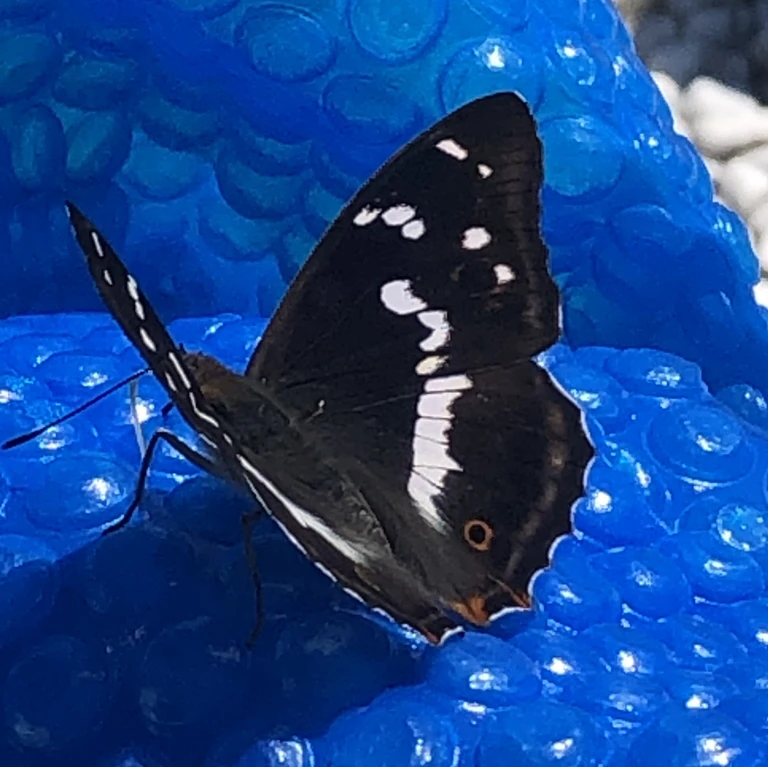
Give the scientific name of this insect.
Apatura iris
